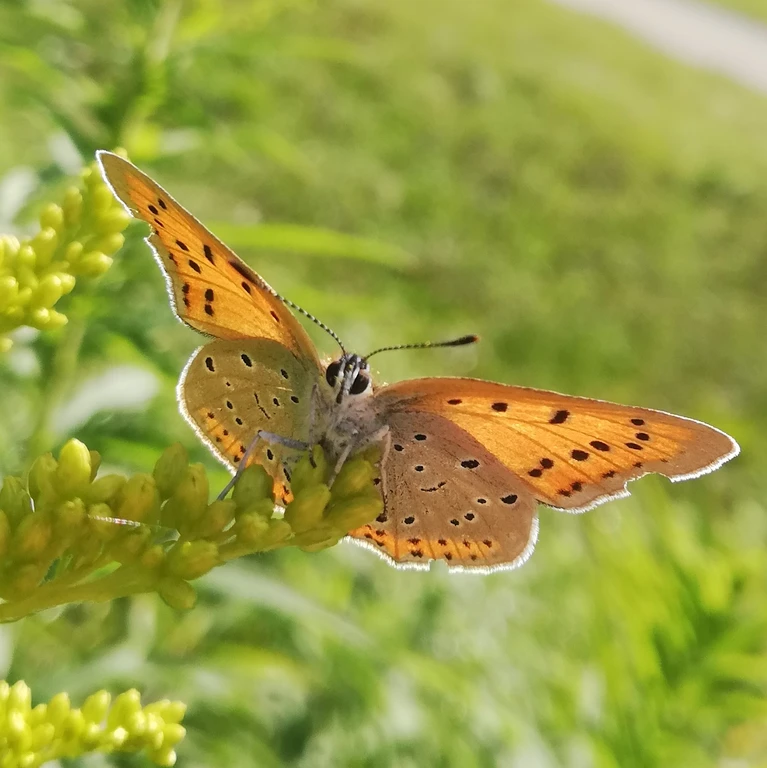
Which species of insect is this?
Lycaena dispar
